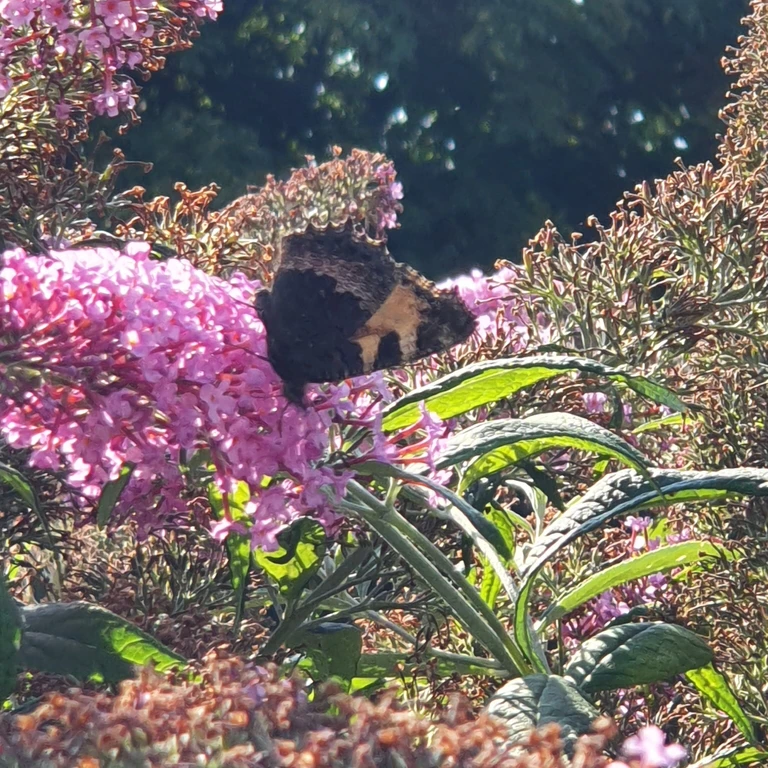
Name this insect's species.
Aglais urticae
